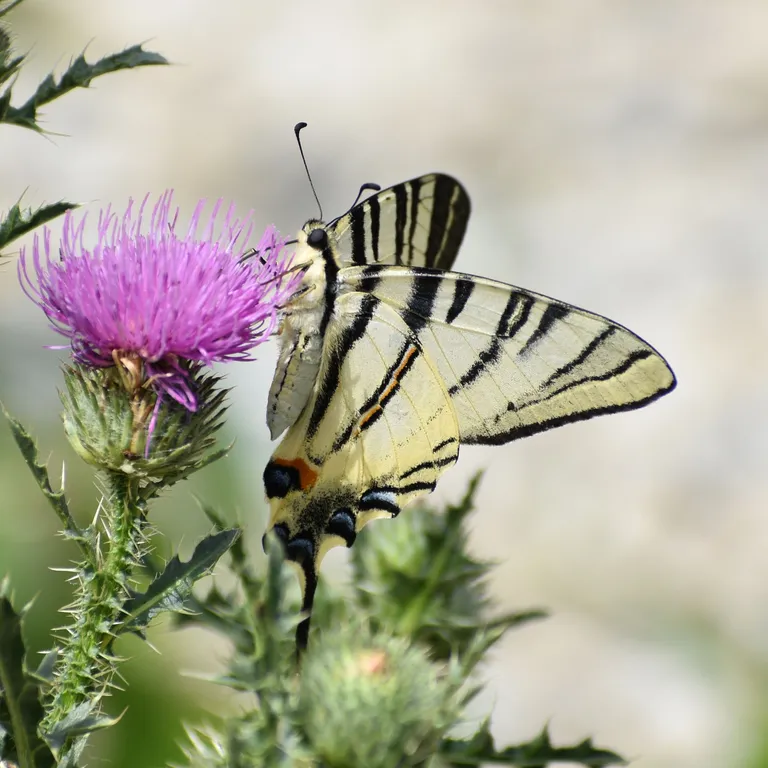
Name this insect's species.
Iphiclides podalirius
